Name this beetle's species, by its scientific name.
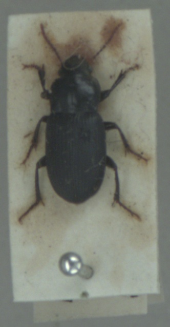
Harpalus rufipalpis
